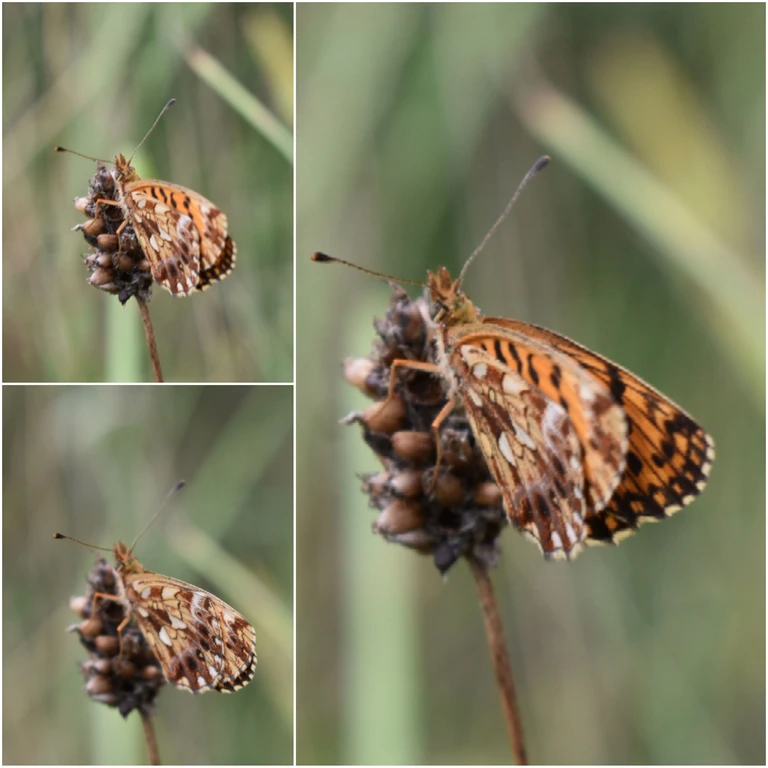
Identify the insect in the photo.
Boloria dia
